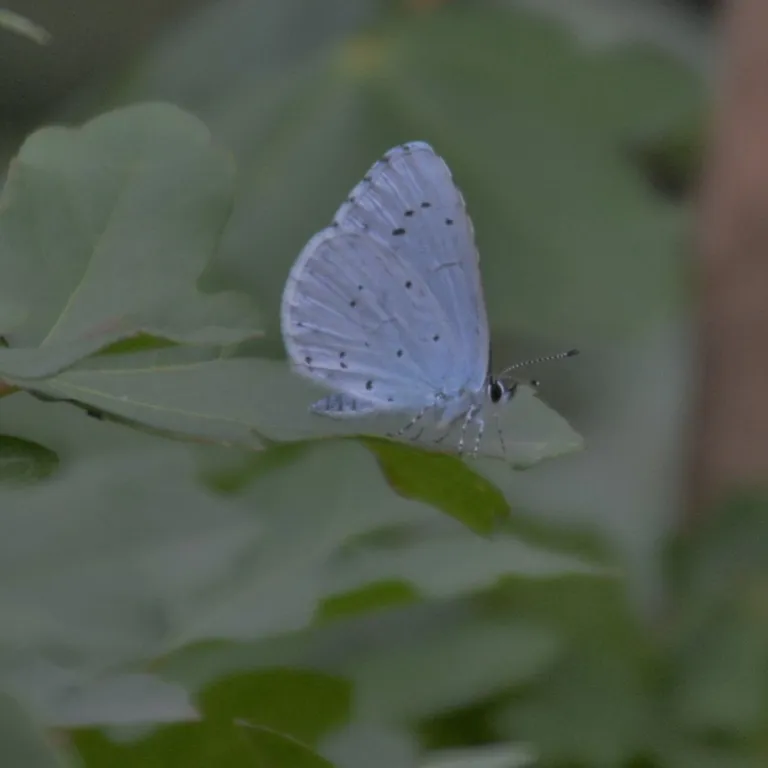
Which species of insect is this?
Celastrina argiolus
